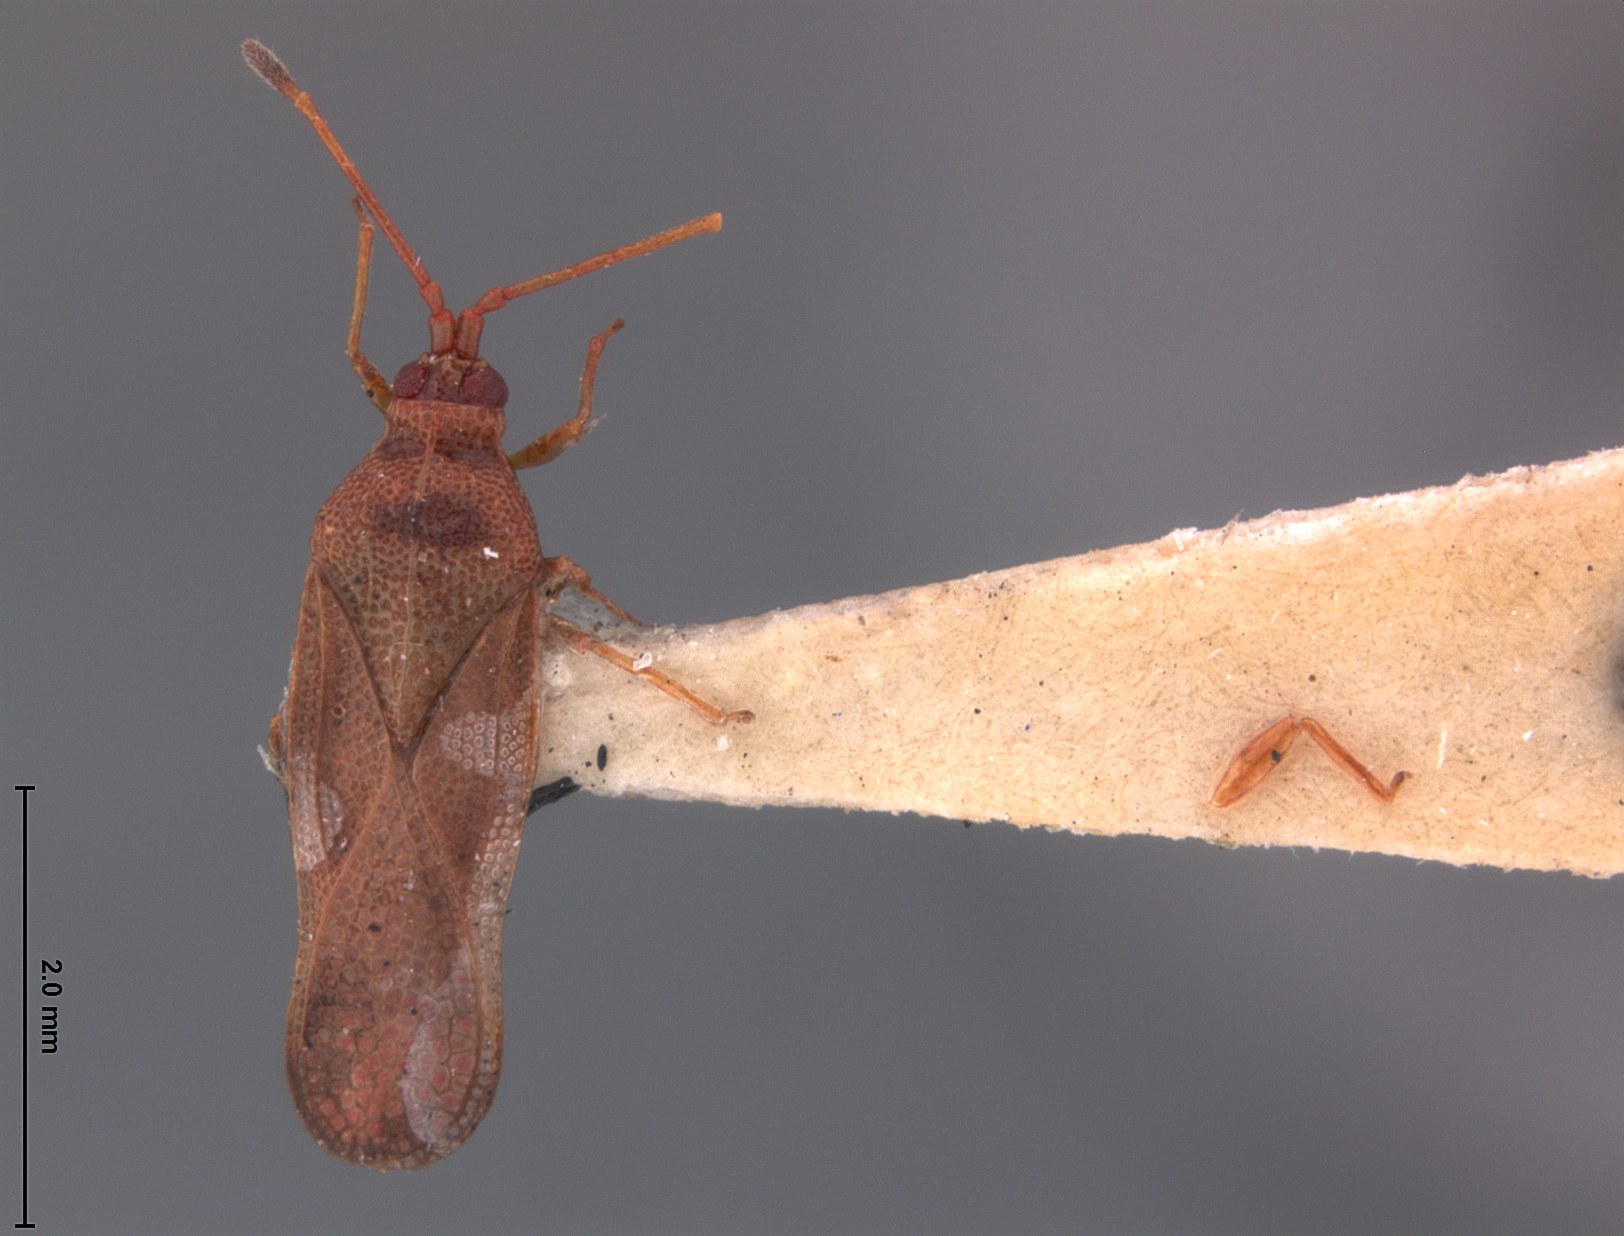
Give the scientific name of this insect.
Froggattia disticha
